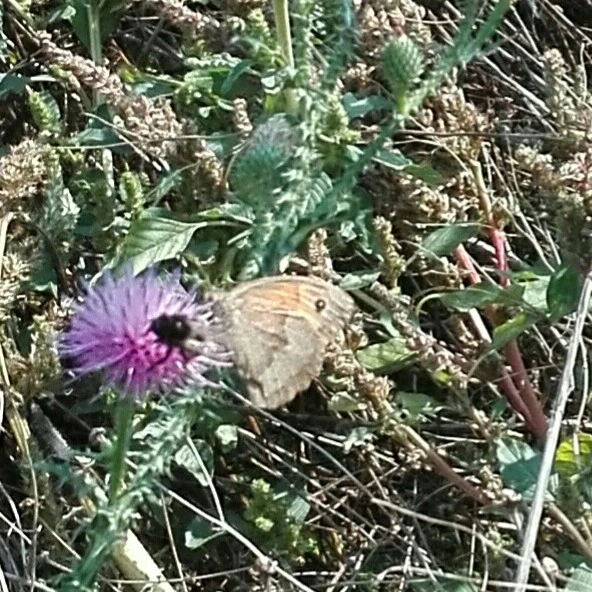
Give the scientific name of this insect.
Maniola jurtina
